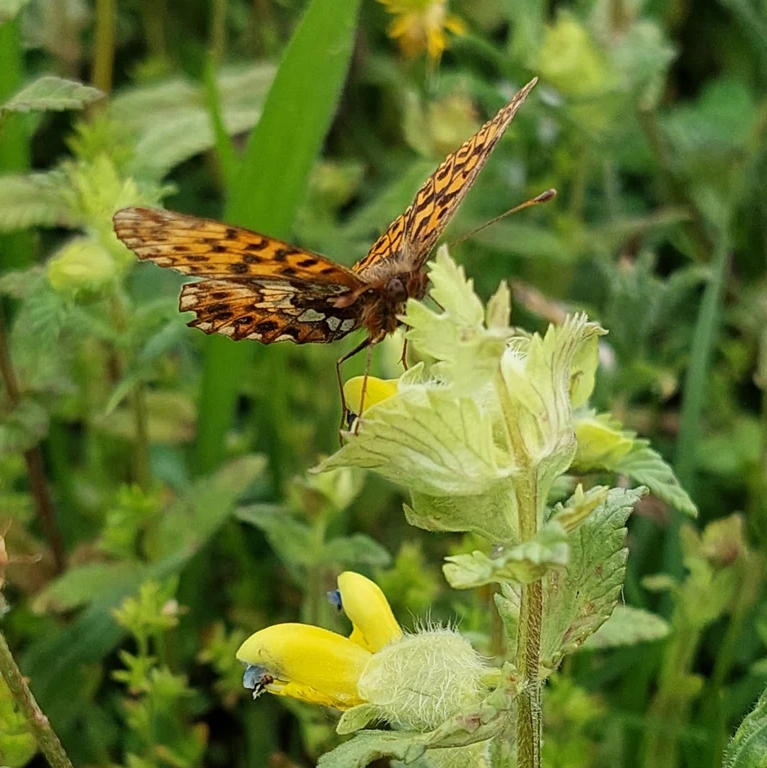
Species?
Boloria dia
